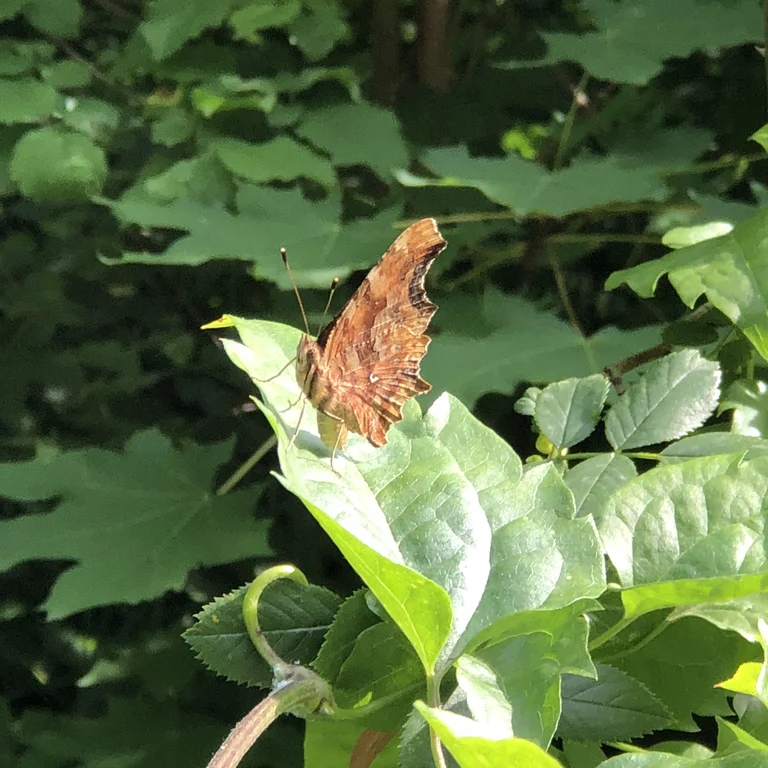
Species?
Polygonia c-album
